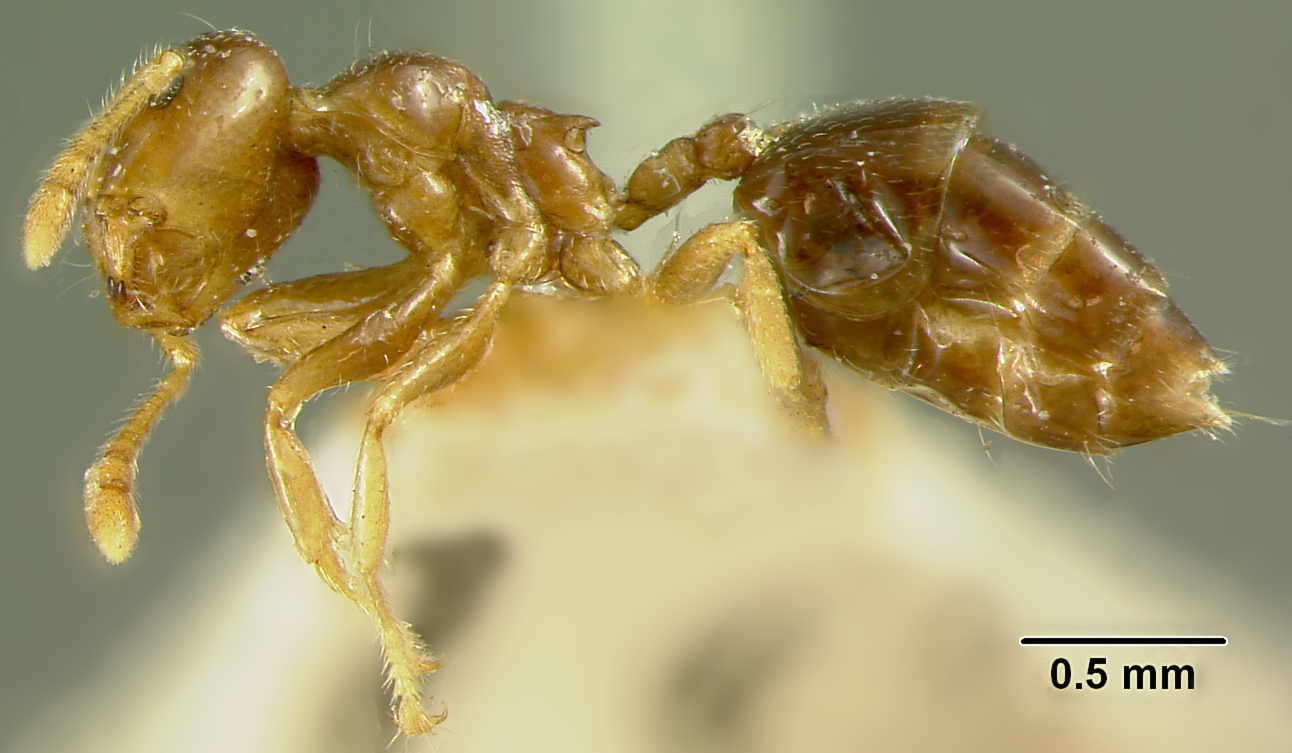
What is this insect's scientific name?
Crematogaster borneensis
